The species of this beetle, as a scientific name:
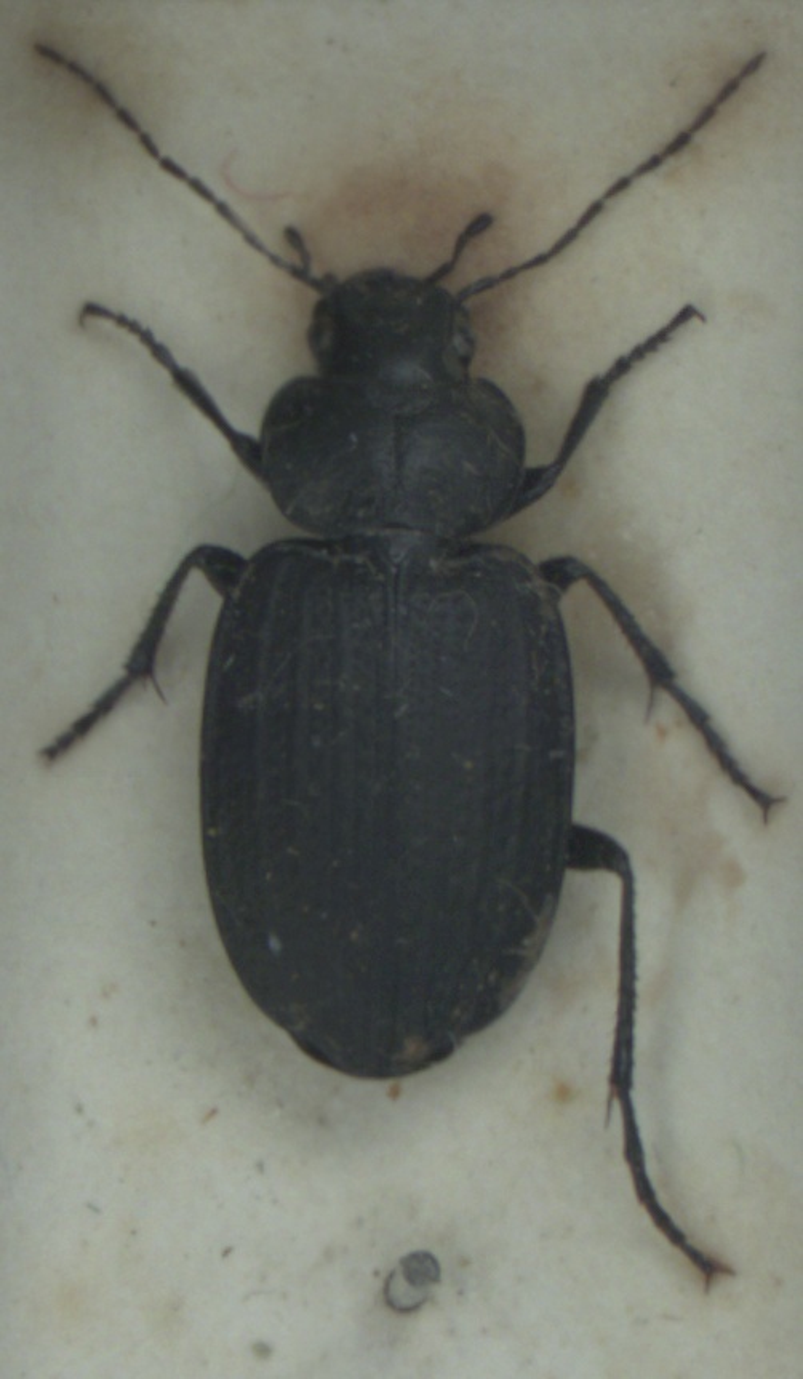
Licinus punctatulus
